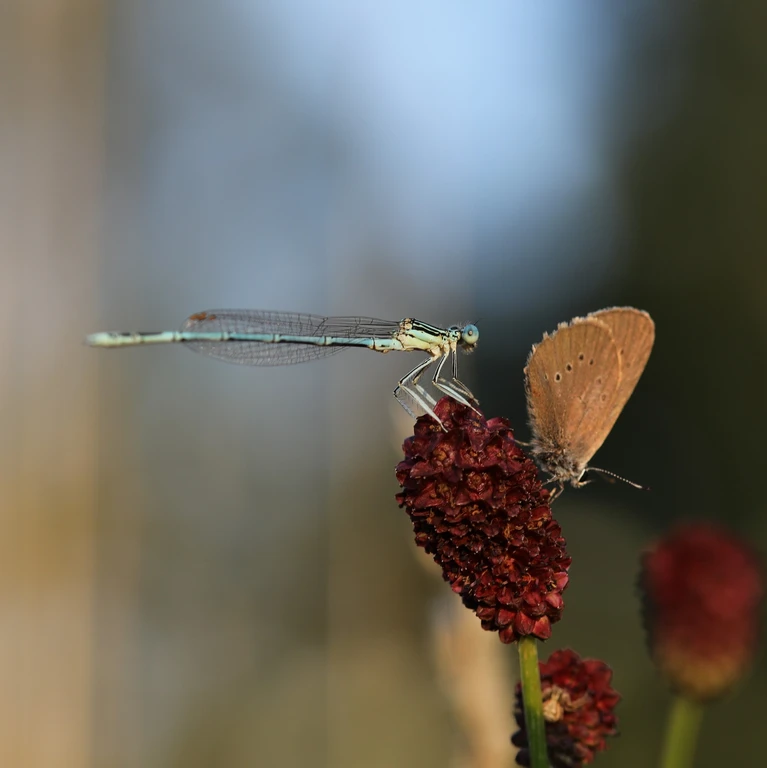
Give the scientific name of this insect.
Phengaris nausithous (also Maculinea nausithous)
